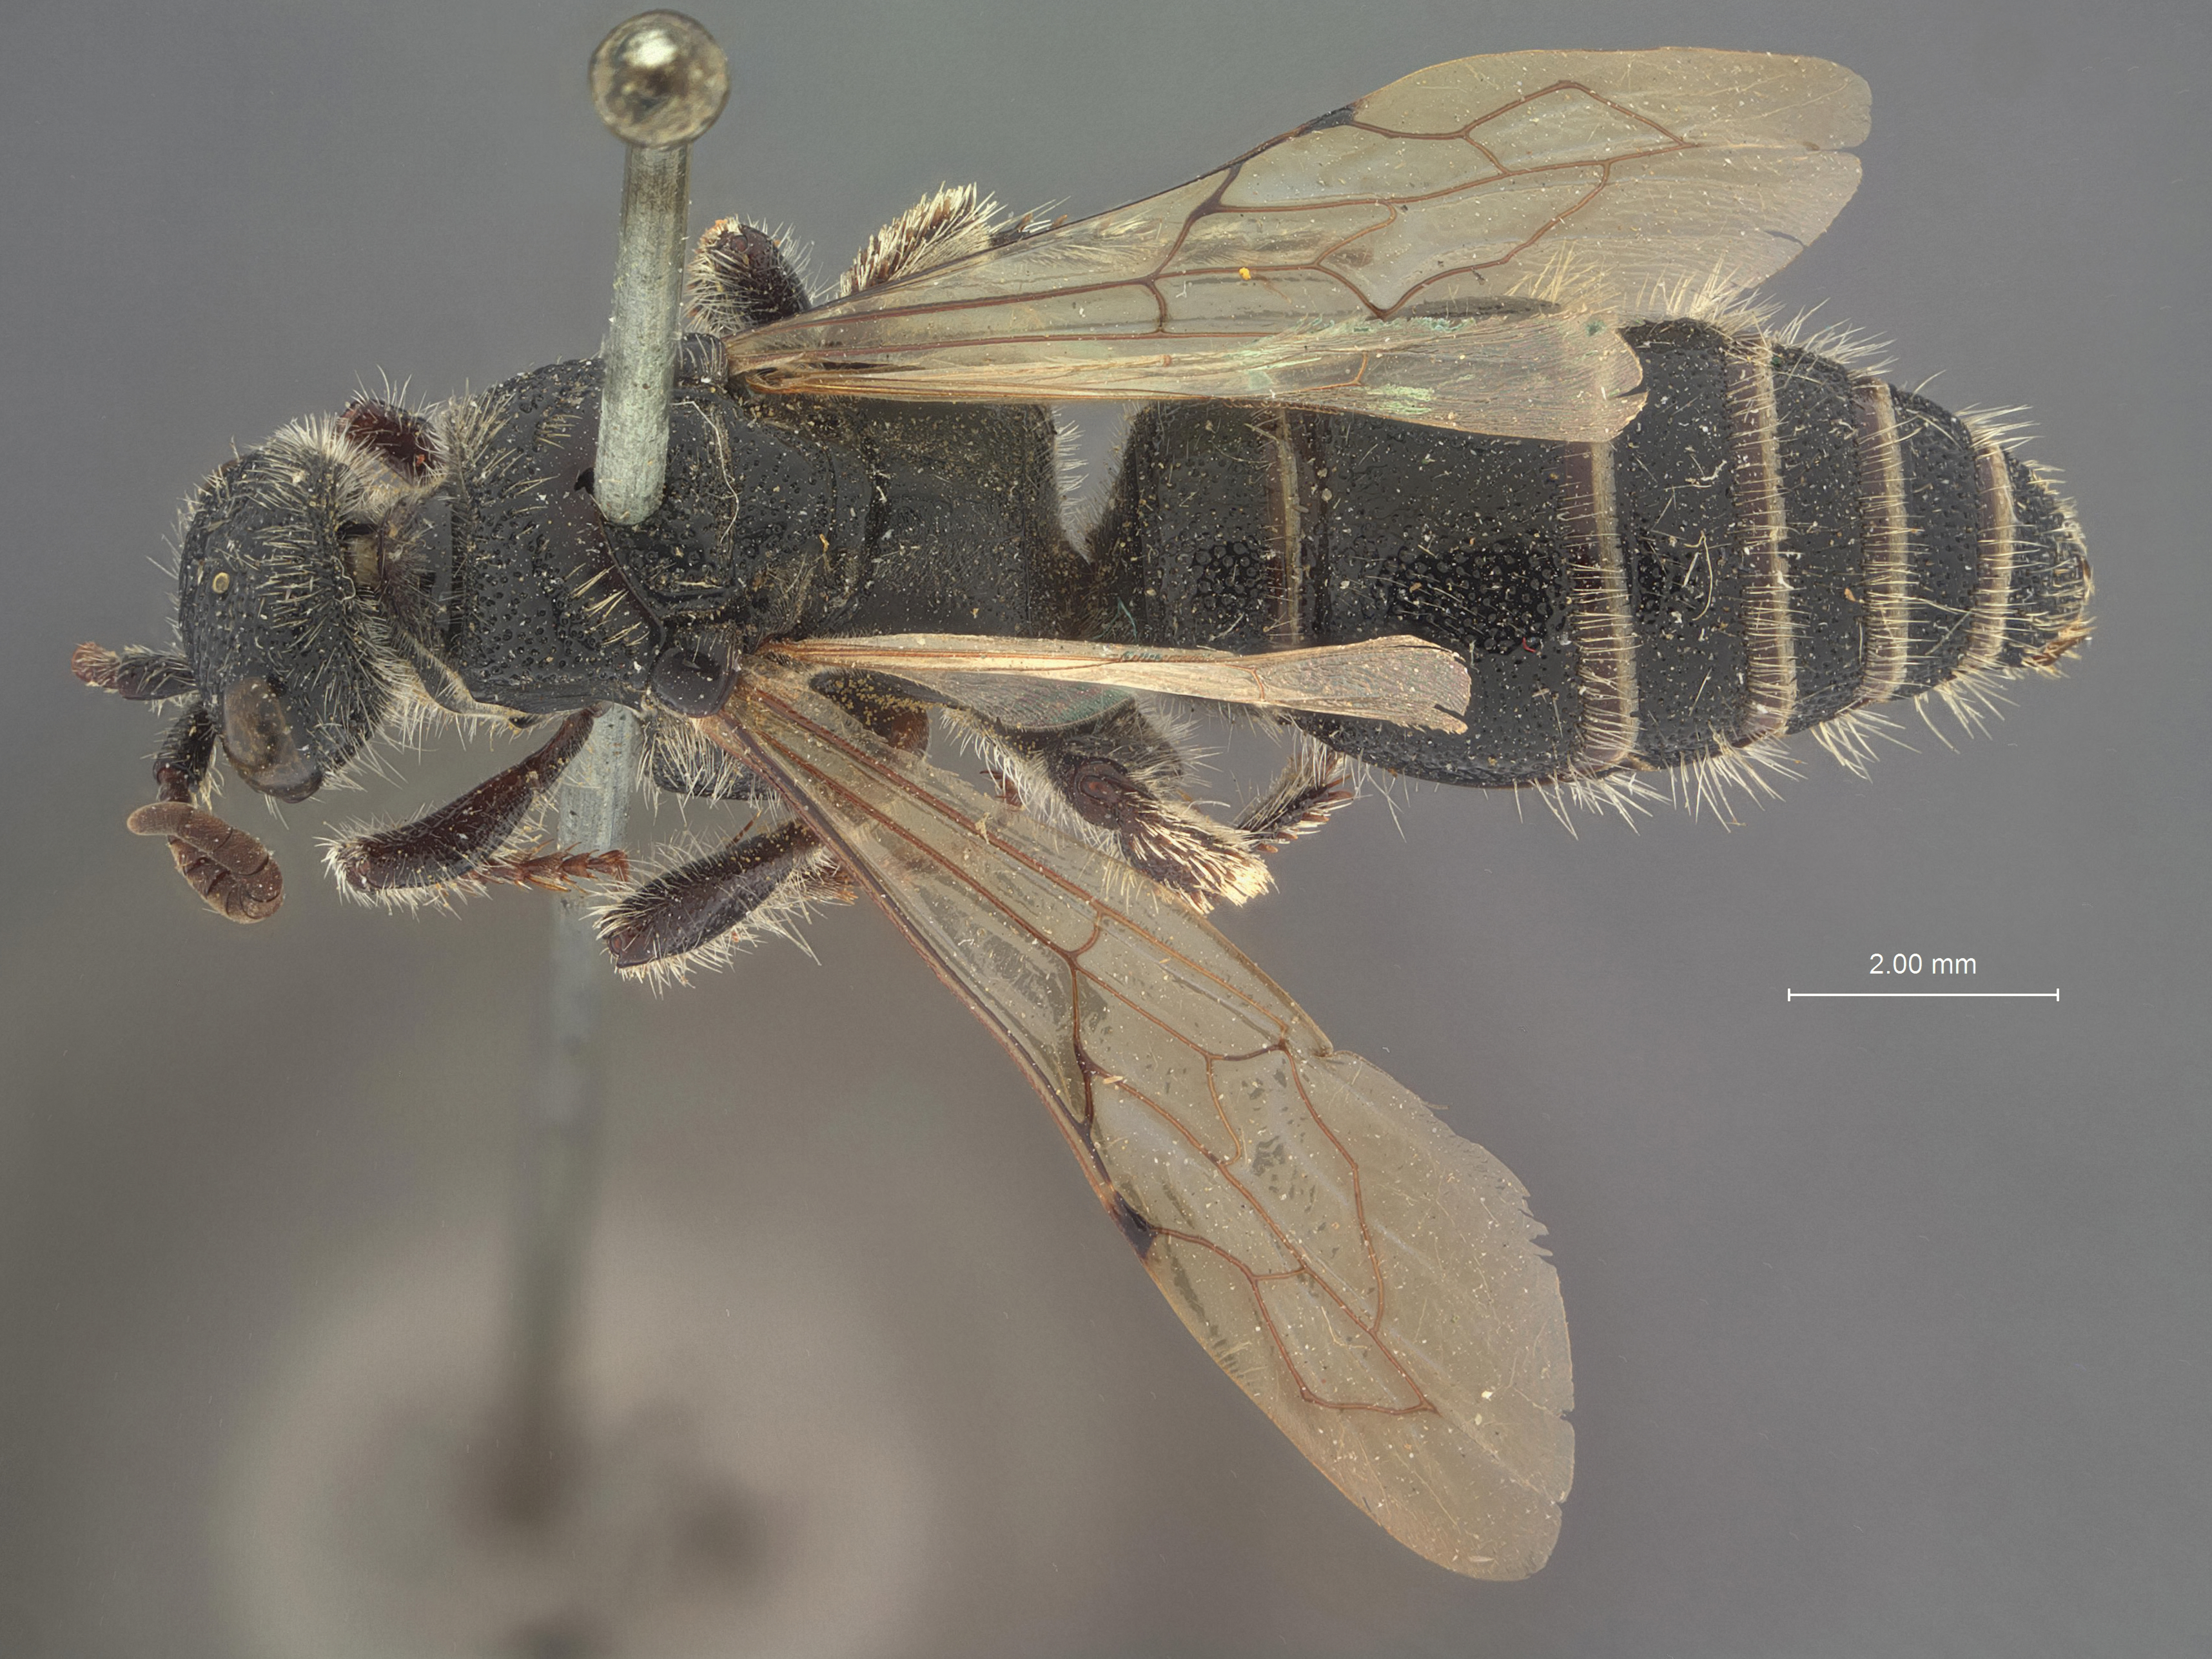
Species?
Neotiphia novomexicana
